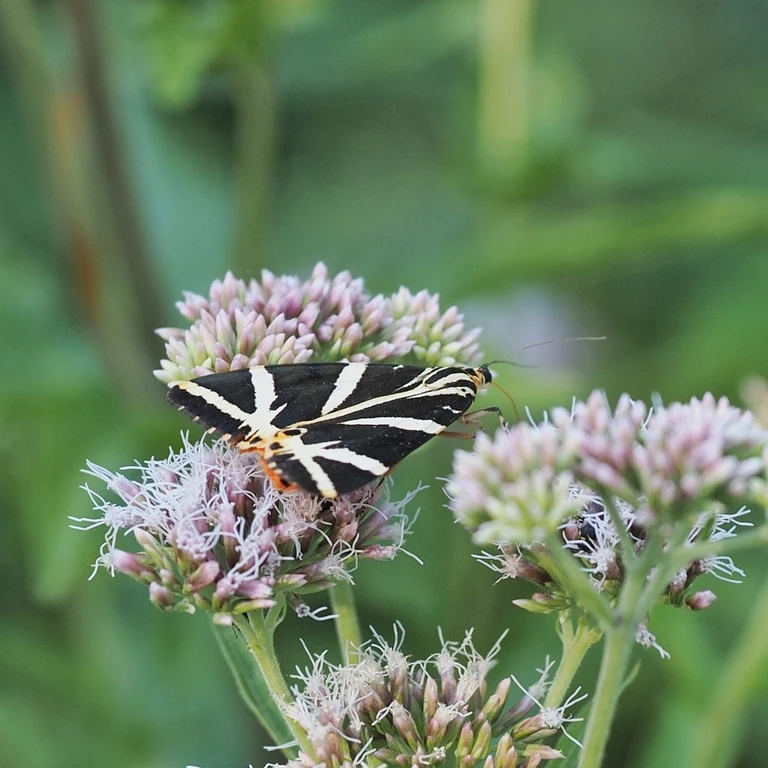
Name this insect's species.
Euplagia quadripunctaria
